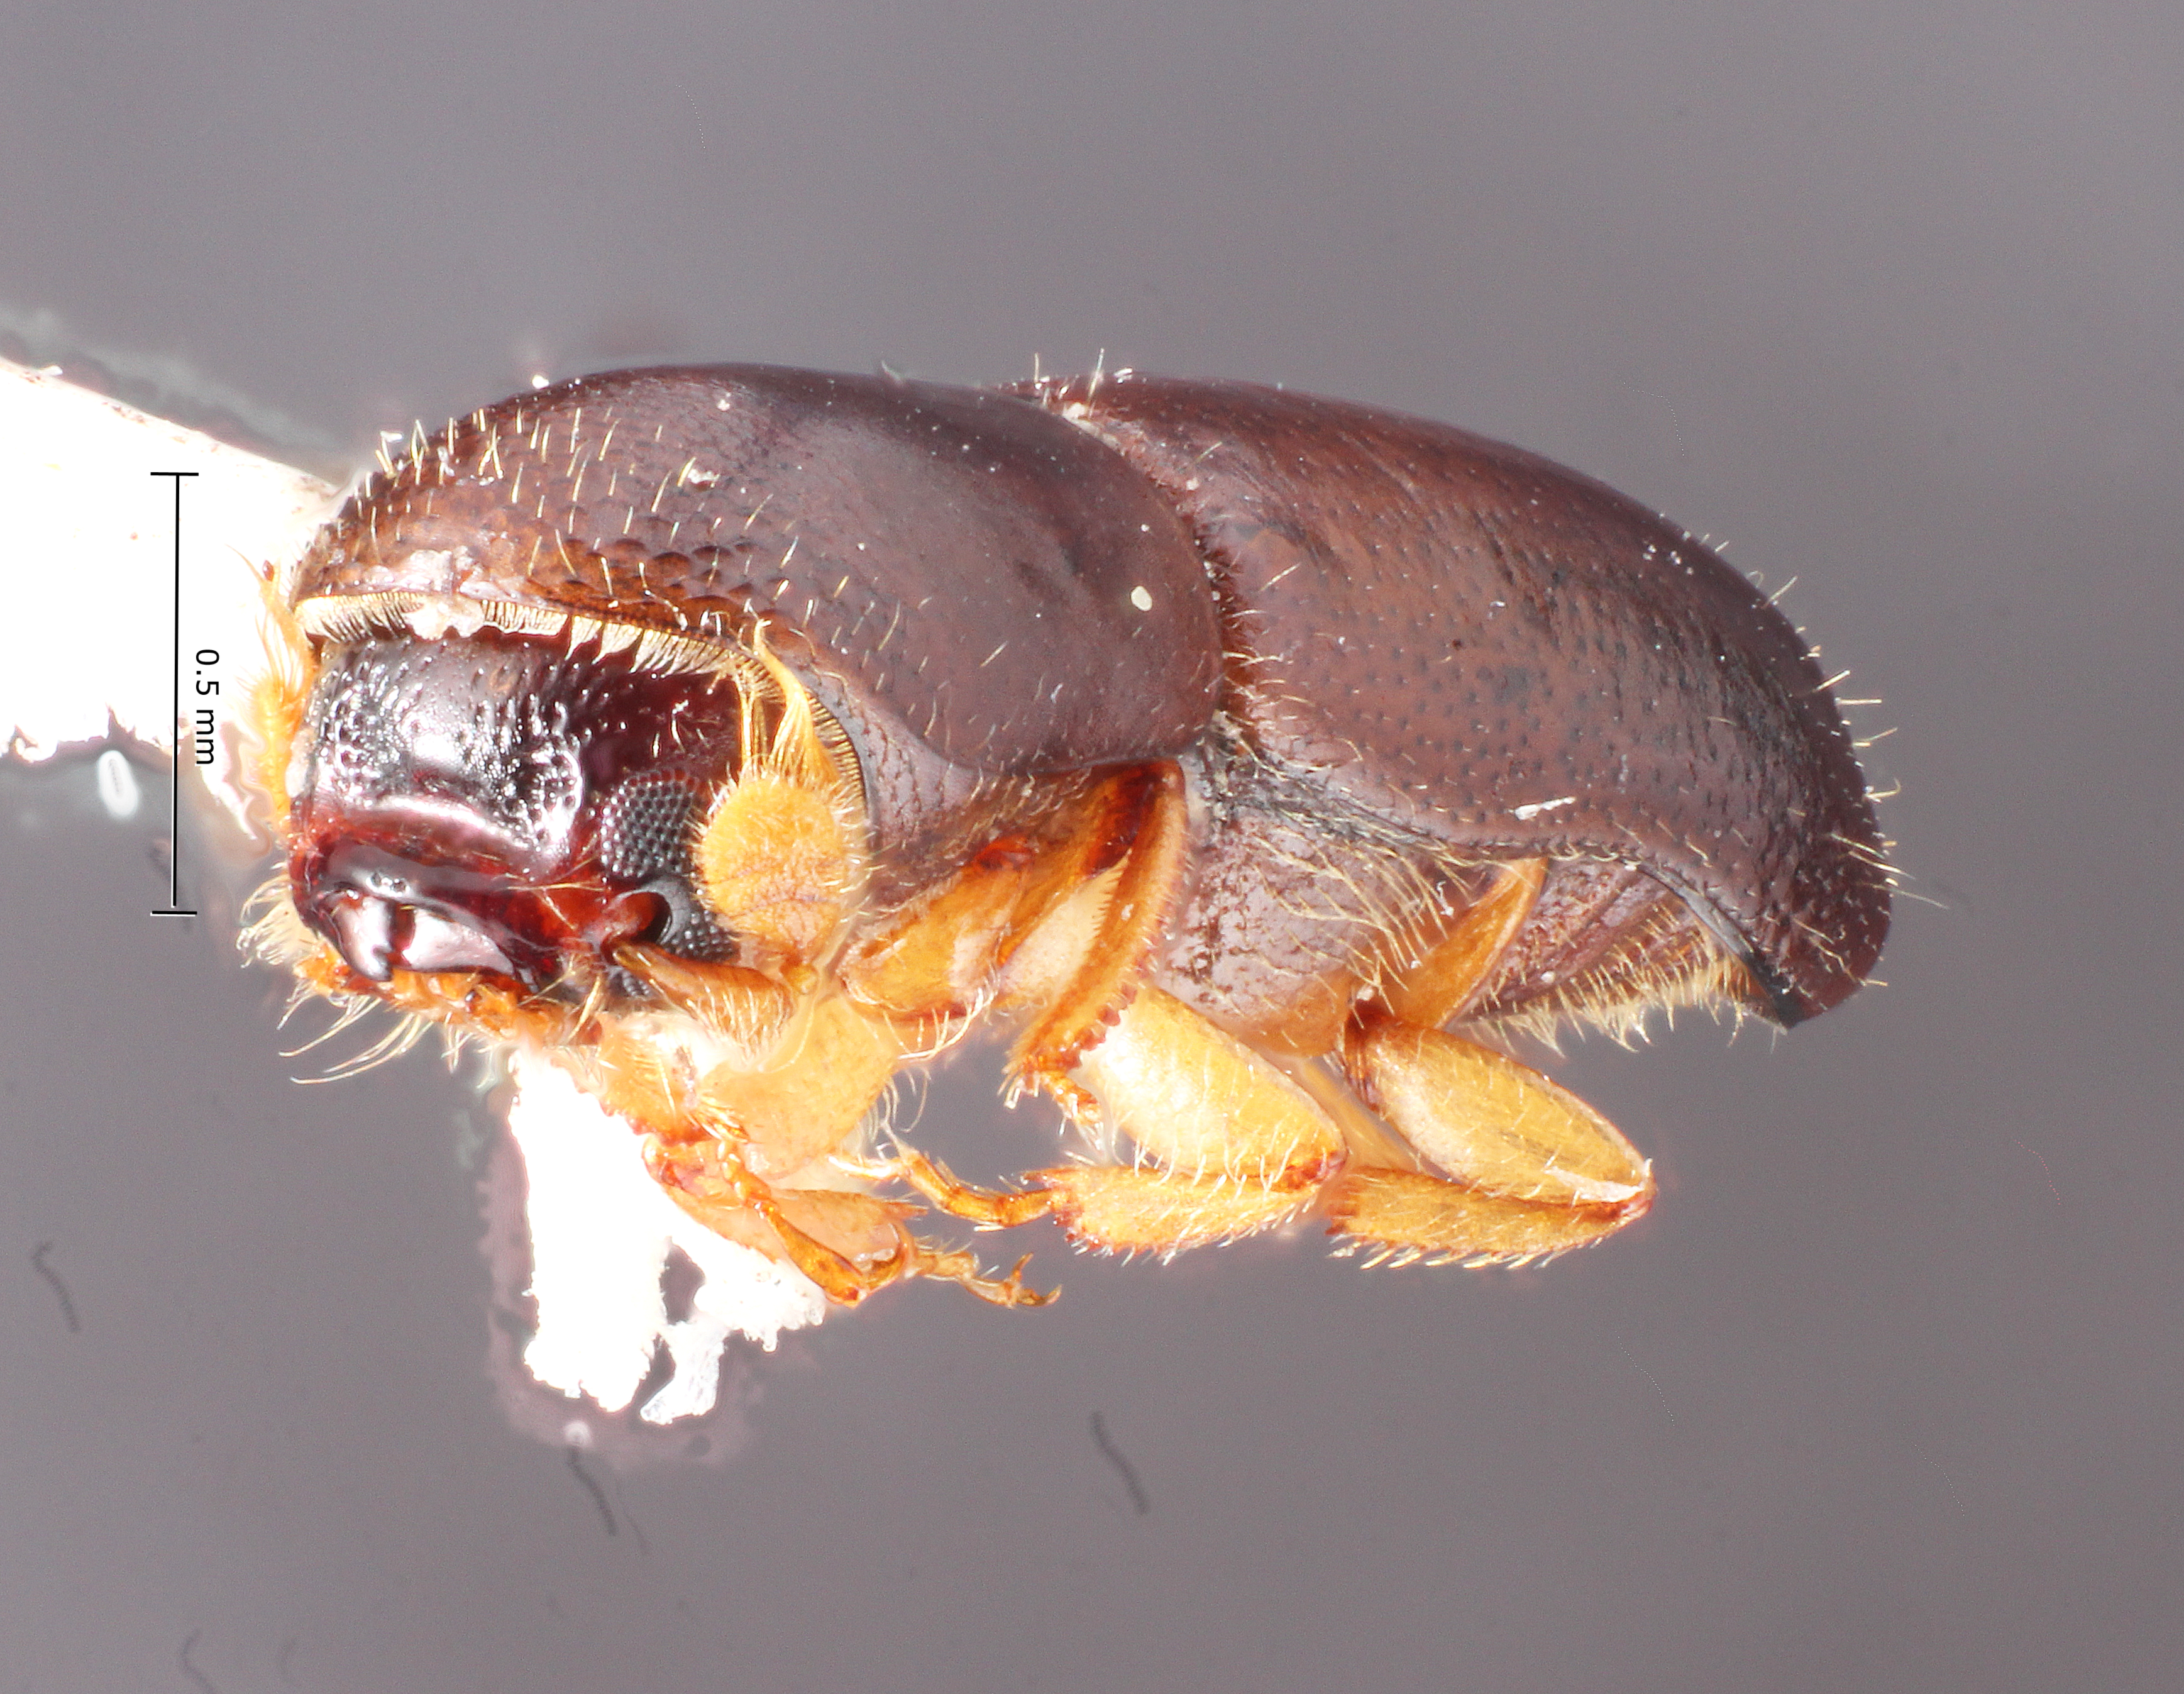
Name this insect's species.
Monarthrum bidentatum
